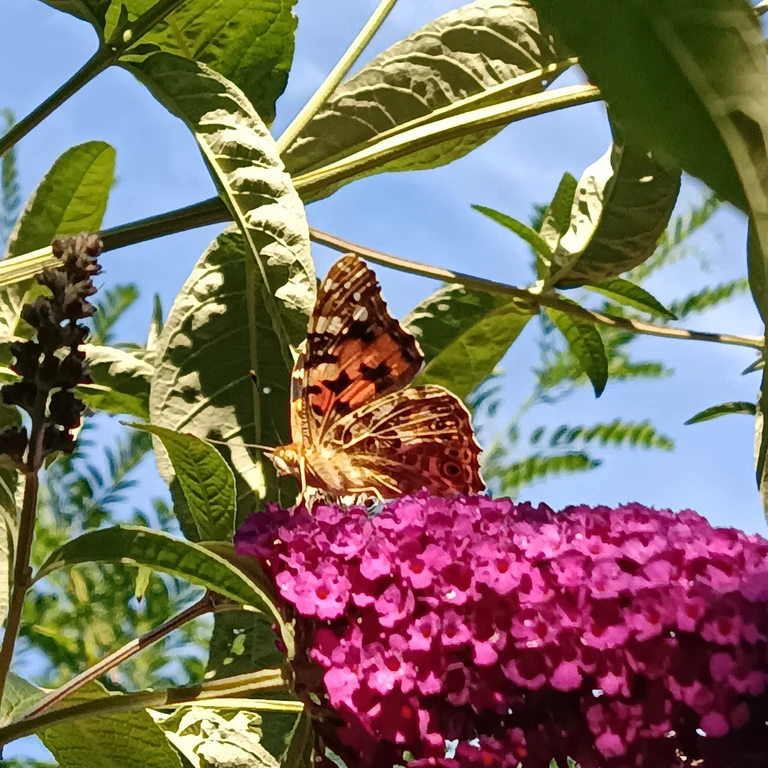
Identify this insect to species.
Vanessa cardui
